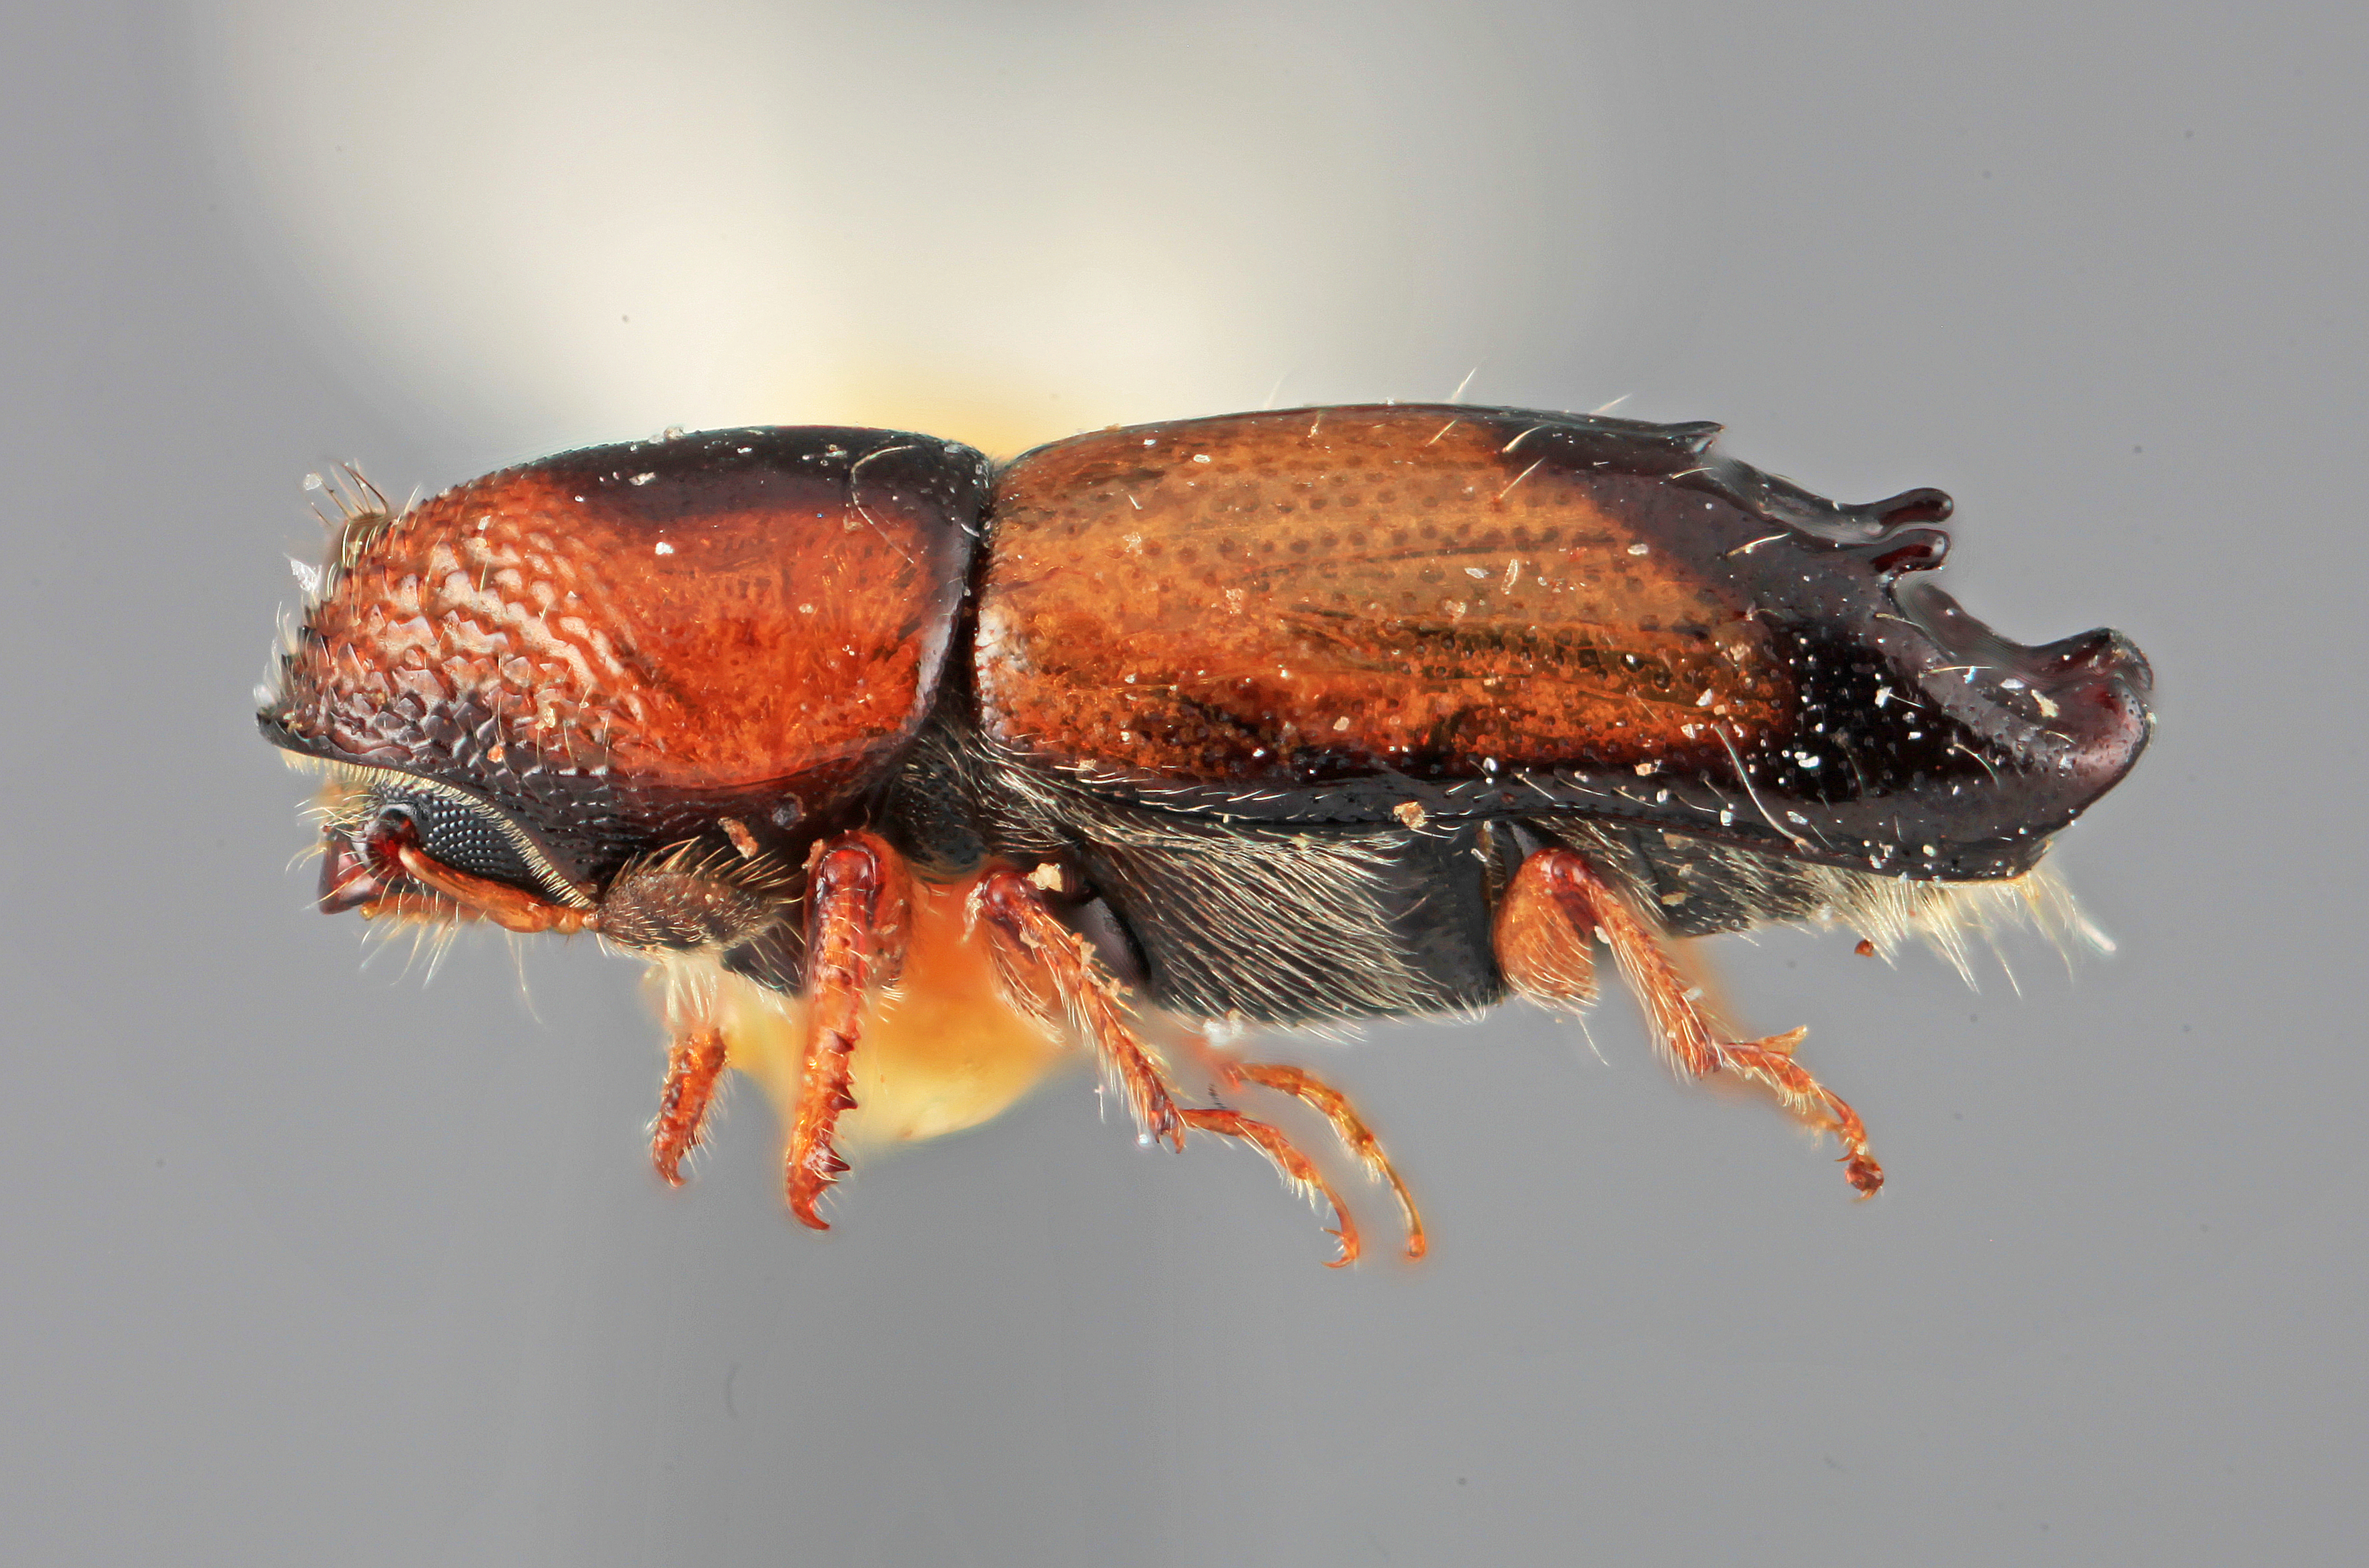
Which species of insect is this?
Tricolus bicolor
